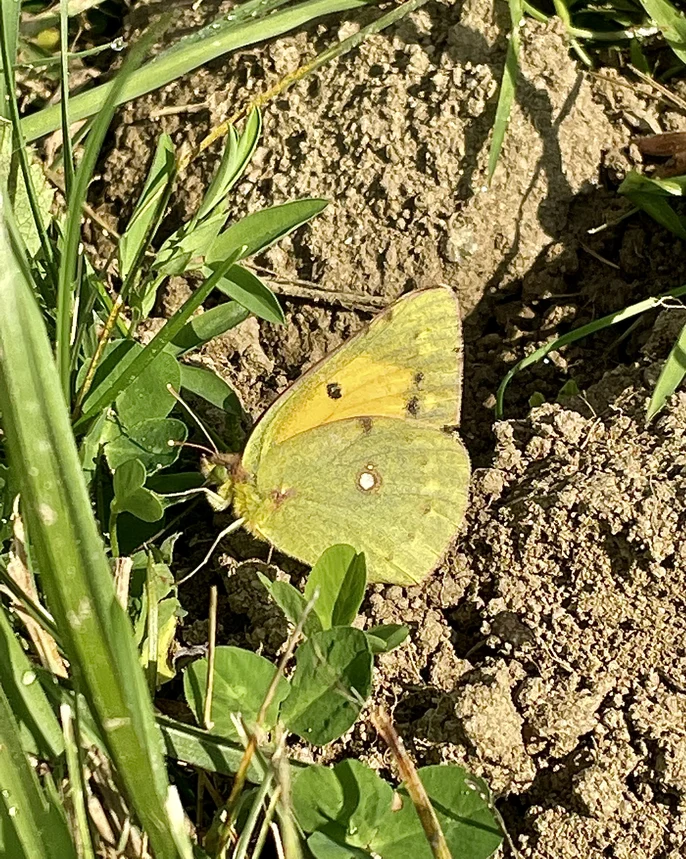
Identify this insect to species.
Colias croceus
